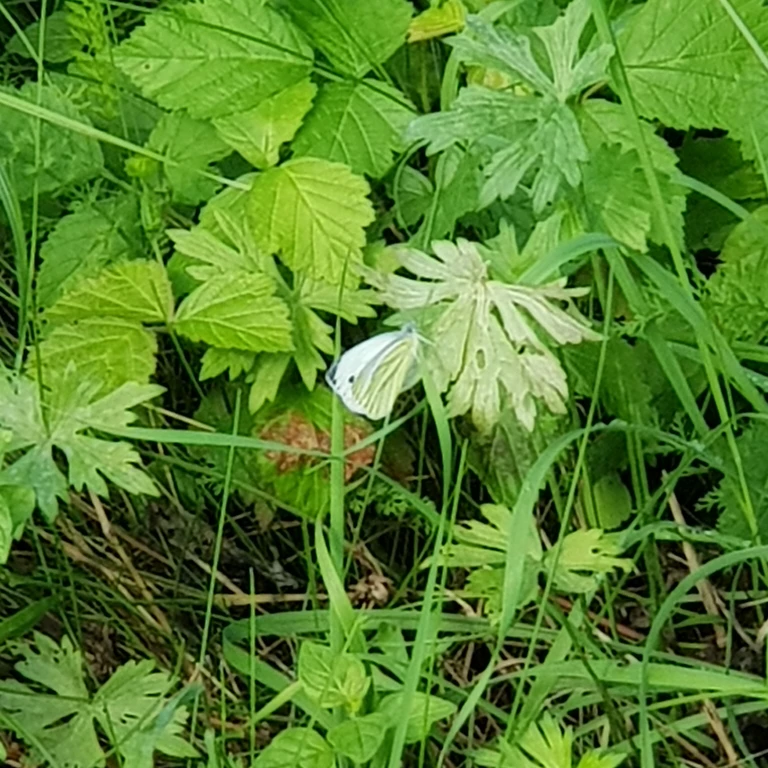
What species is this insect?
Pieris napi
